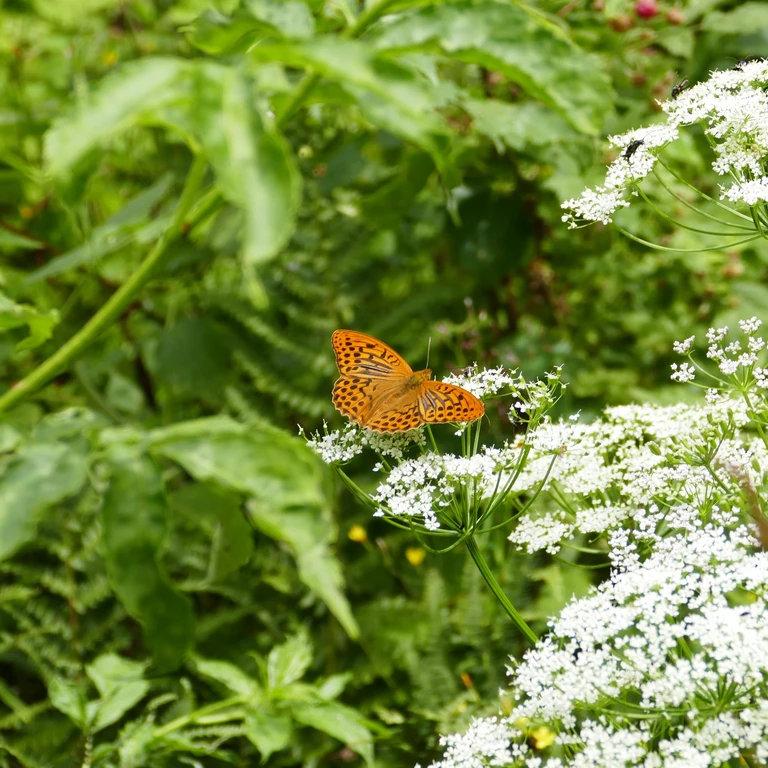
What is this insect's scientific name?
Argynnis paphia
